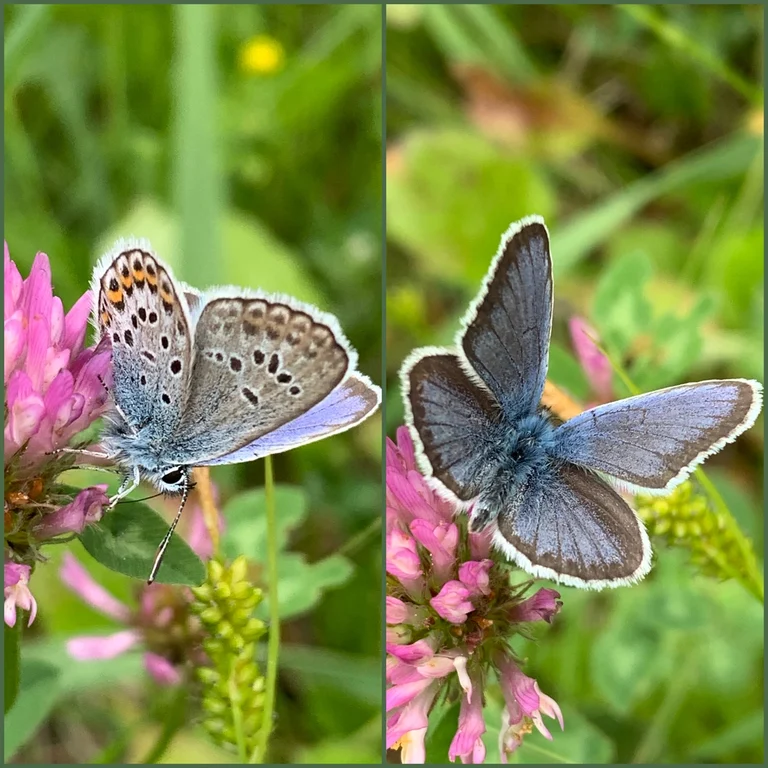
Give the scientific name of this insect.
Plebejus argus
